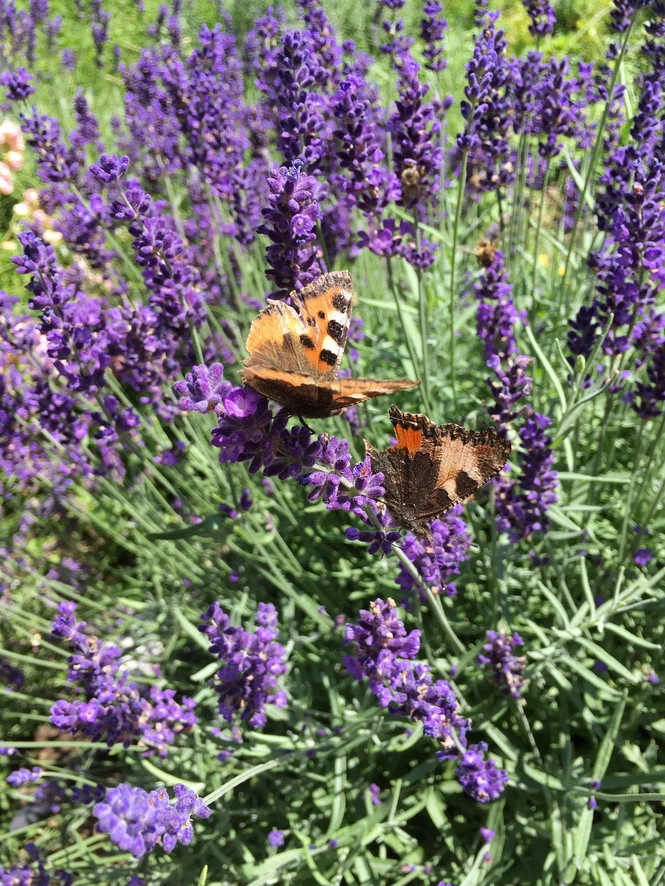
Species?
Aglais urticae
